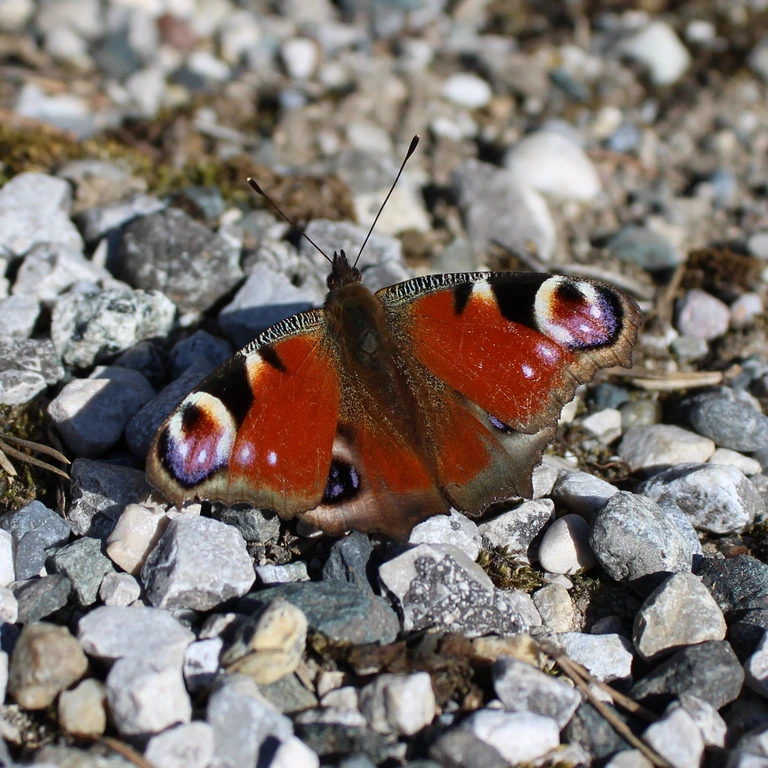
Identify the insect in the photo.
Aglais io
